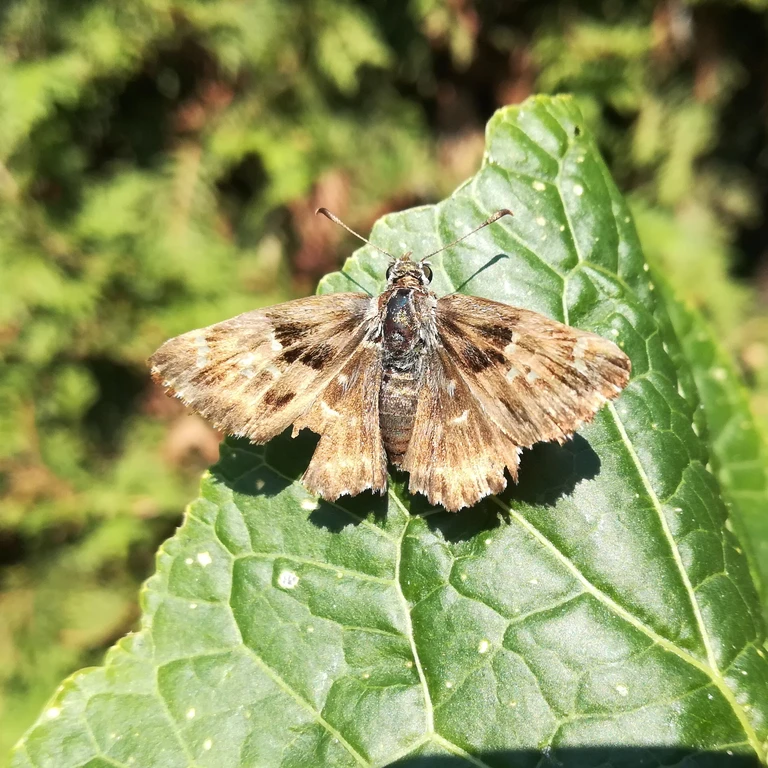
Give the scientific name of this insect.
Carcharodus alceae
